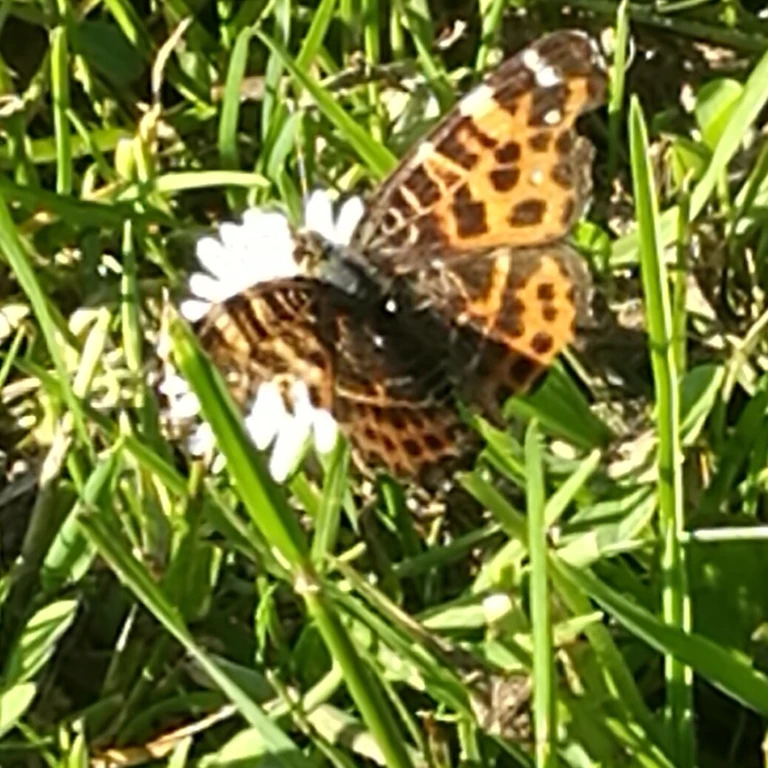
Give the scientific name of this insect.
Araschnia levana
